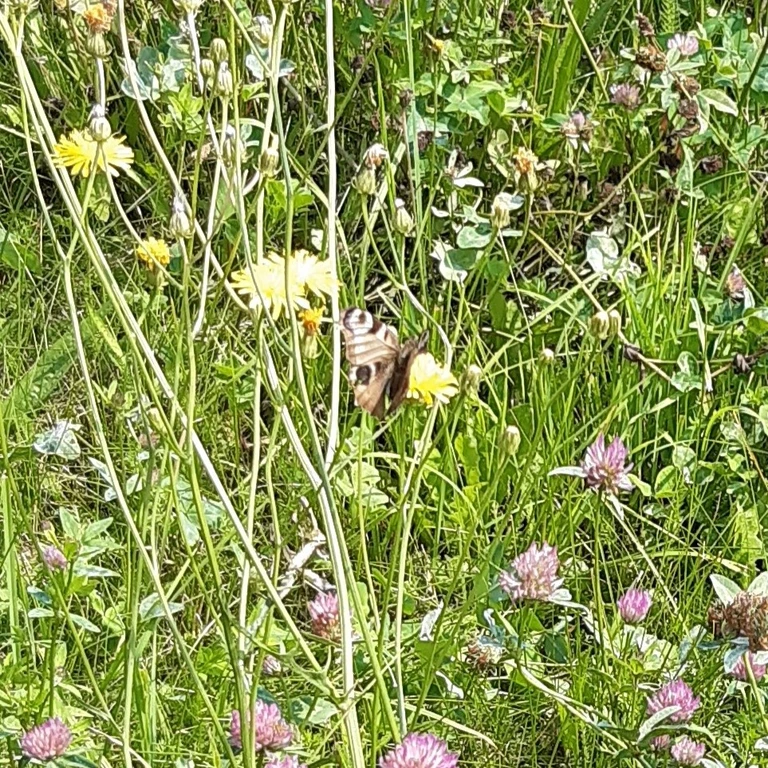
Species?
Aglais io
